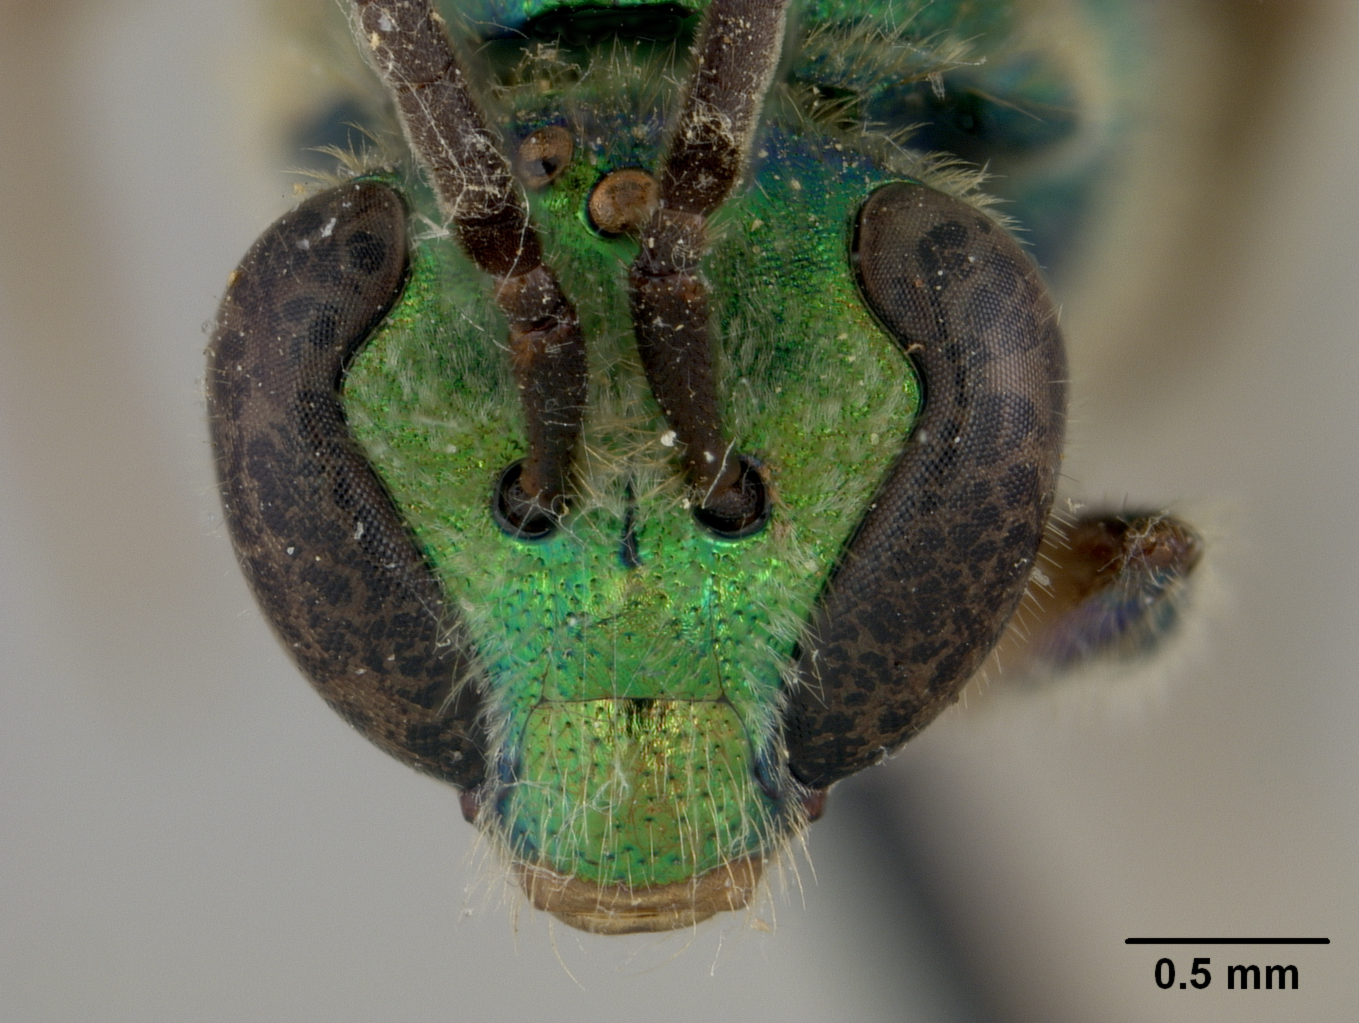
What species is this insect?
Caenaugochlora macswaini
